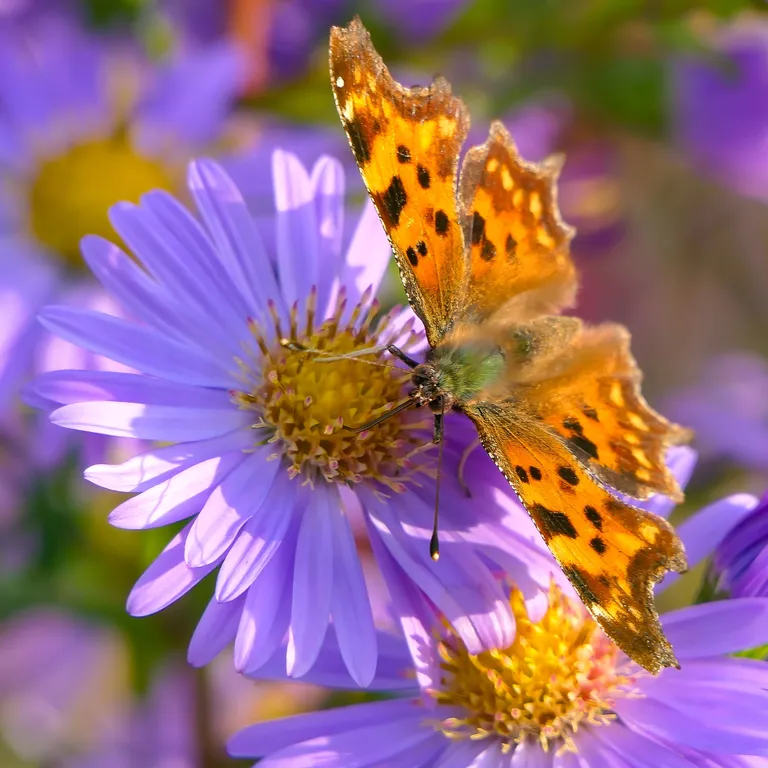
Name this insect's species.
Polygonia c-album
